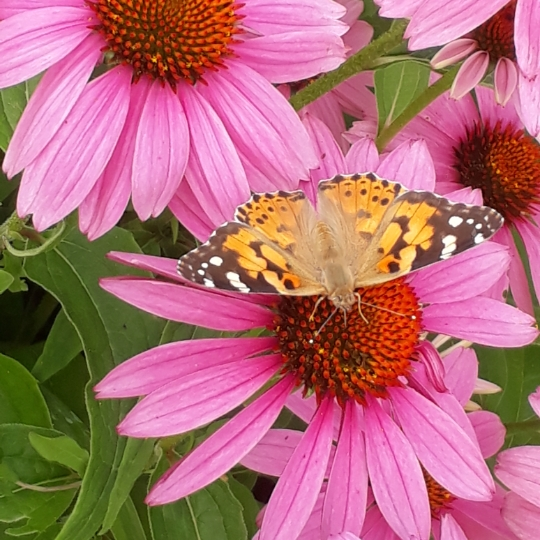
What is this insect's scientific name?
Vanessa cardui
